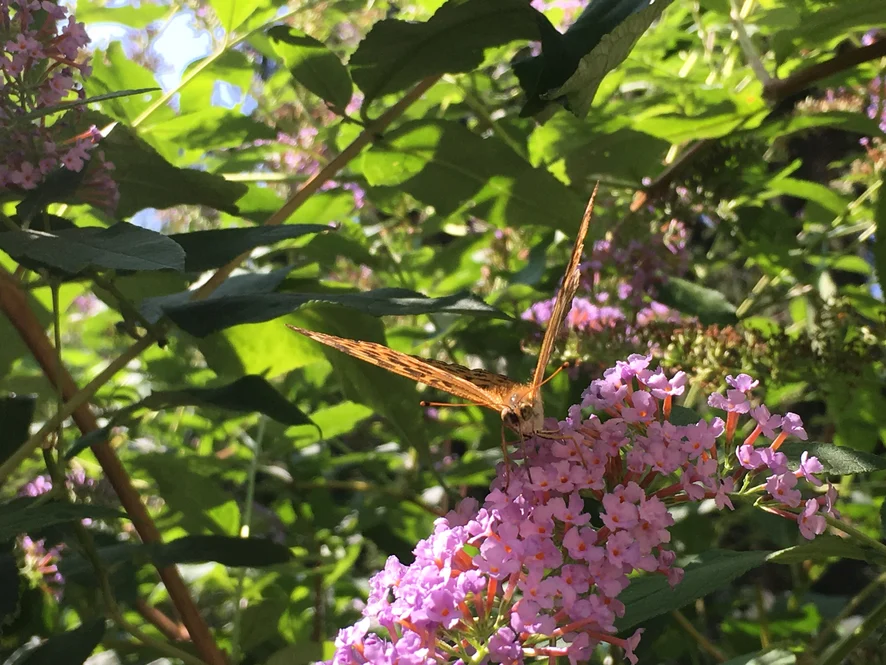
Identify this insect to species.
Argynnis paphia
